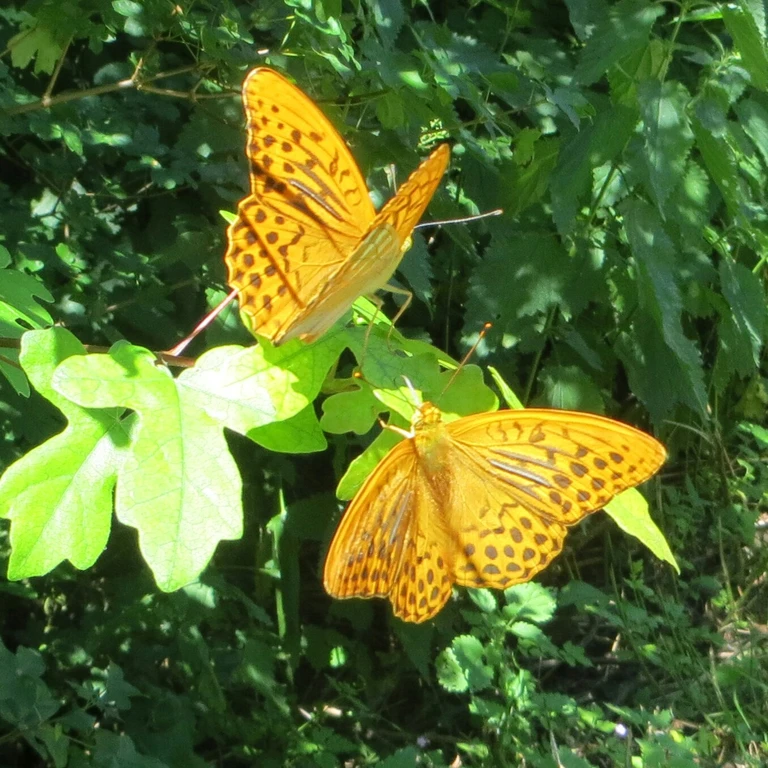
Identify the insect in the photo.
Argynnis paphia
